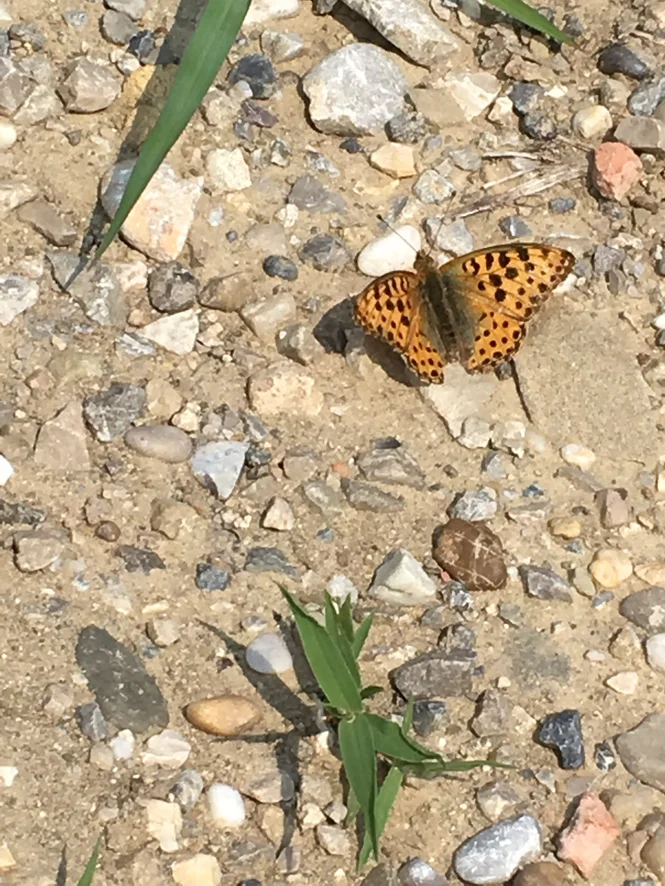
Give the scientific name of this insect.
Issoria lathonia
